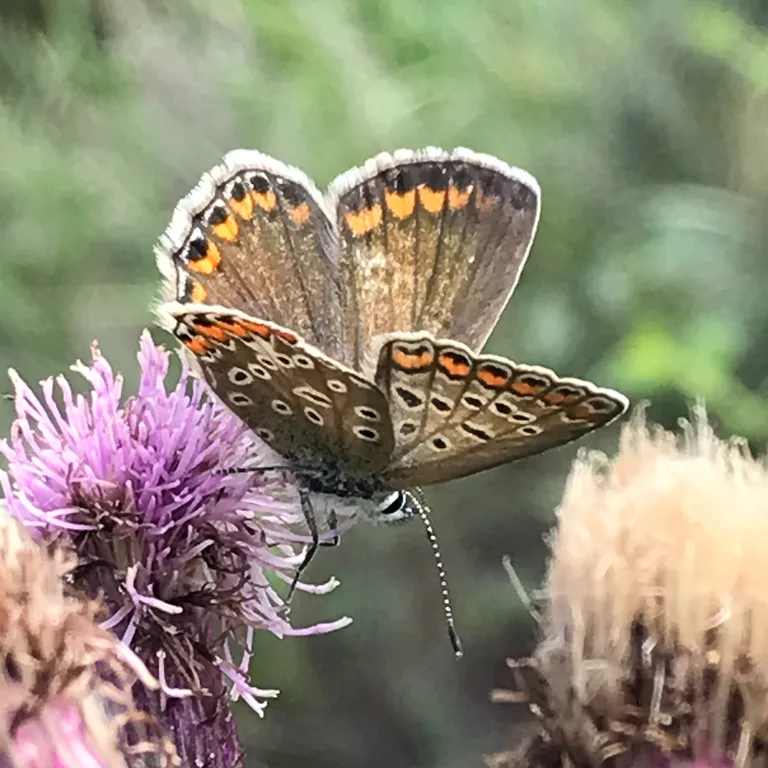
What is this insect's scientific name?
Polyommatus icarus
